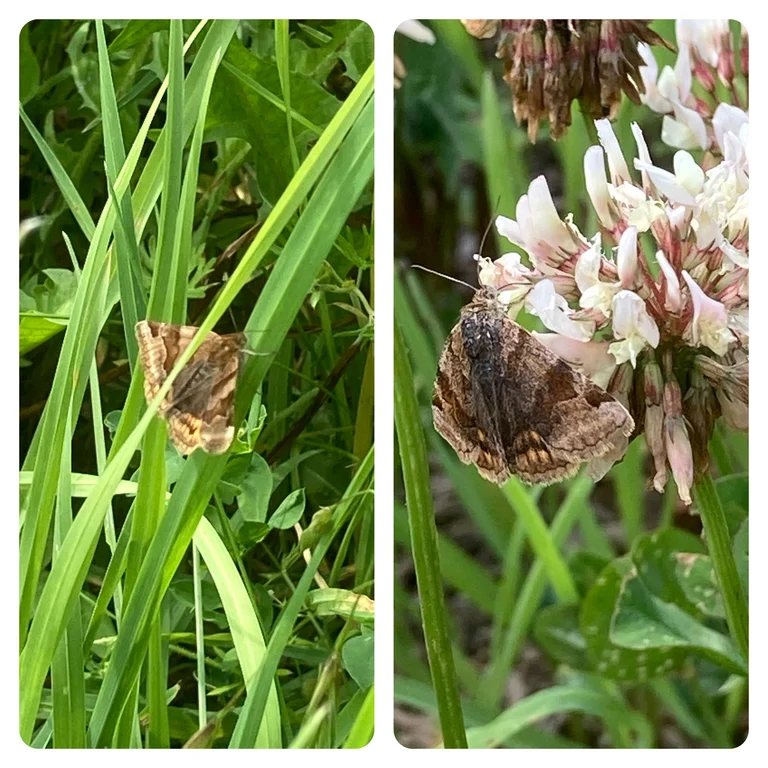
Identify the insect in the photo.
Euclidia glyphica
